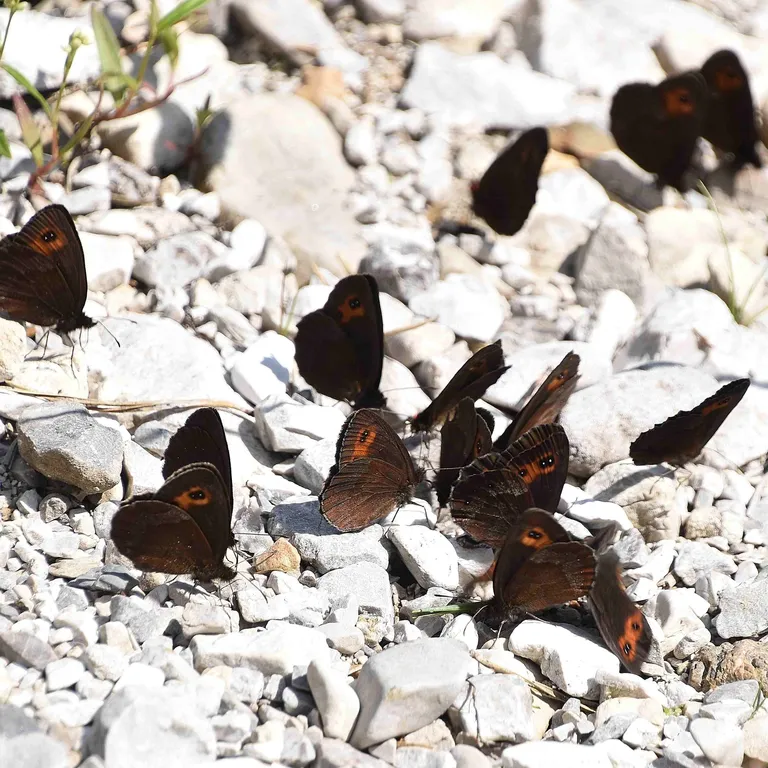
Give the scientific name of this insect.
Erebia aethiops
